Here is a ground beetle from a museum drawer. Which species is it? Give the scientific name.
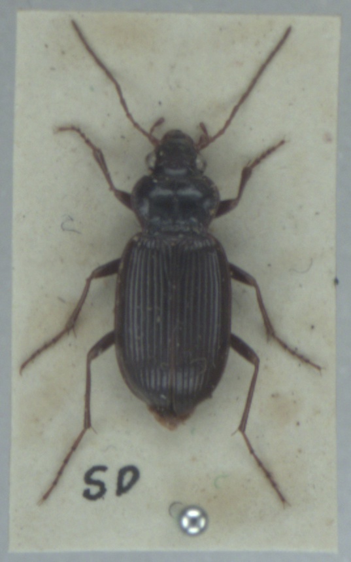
Nebria brevicollis
